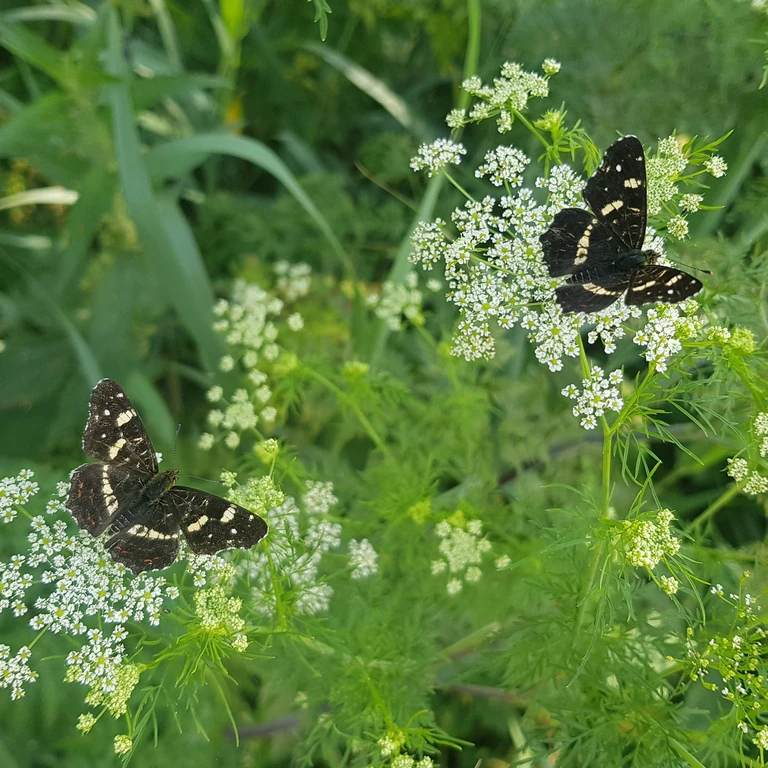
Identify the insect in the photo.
Araschnia levana
